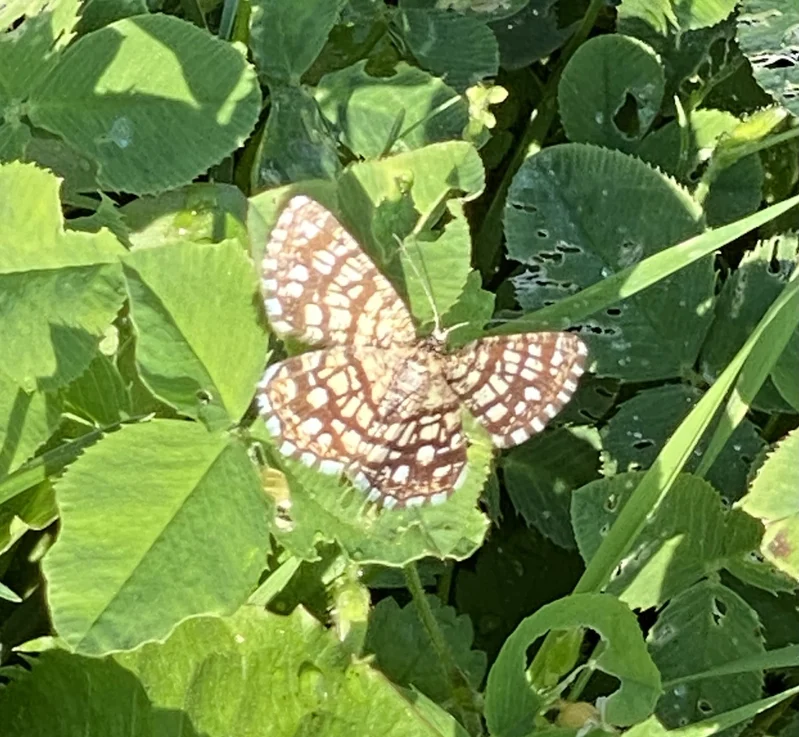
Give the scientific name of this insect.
Chiasmia clathrata
